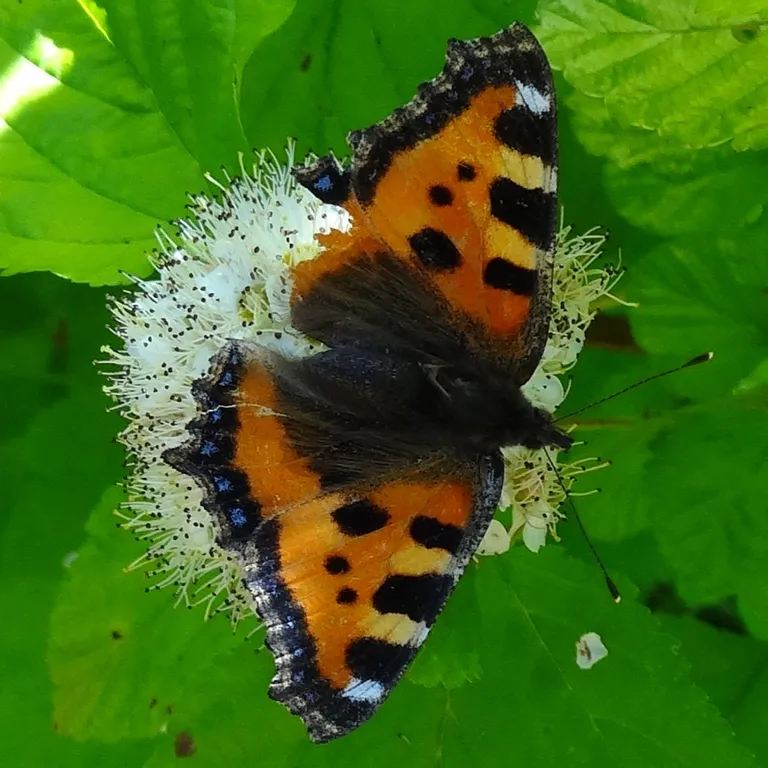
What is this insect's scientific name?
Aglais urticae
